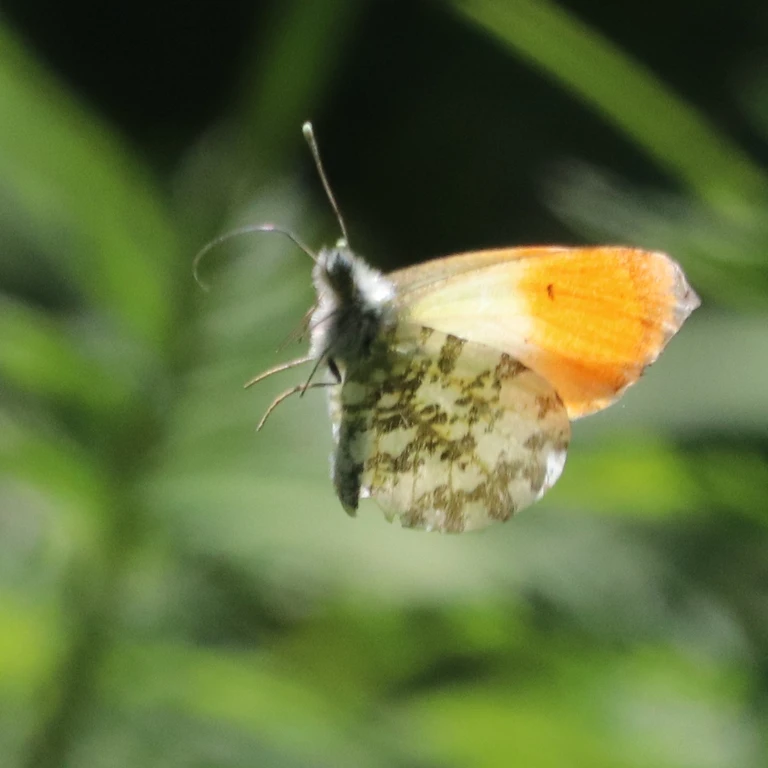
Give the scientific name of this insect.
Anthocharis cardamines
